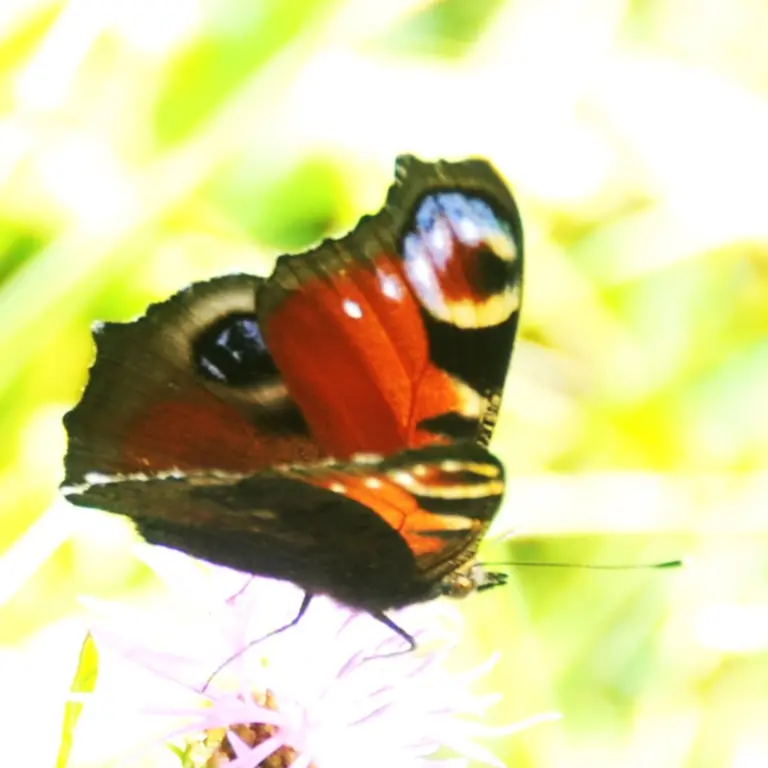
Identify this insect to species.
Aglais io
